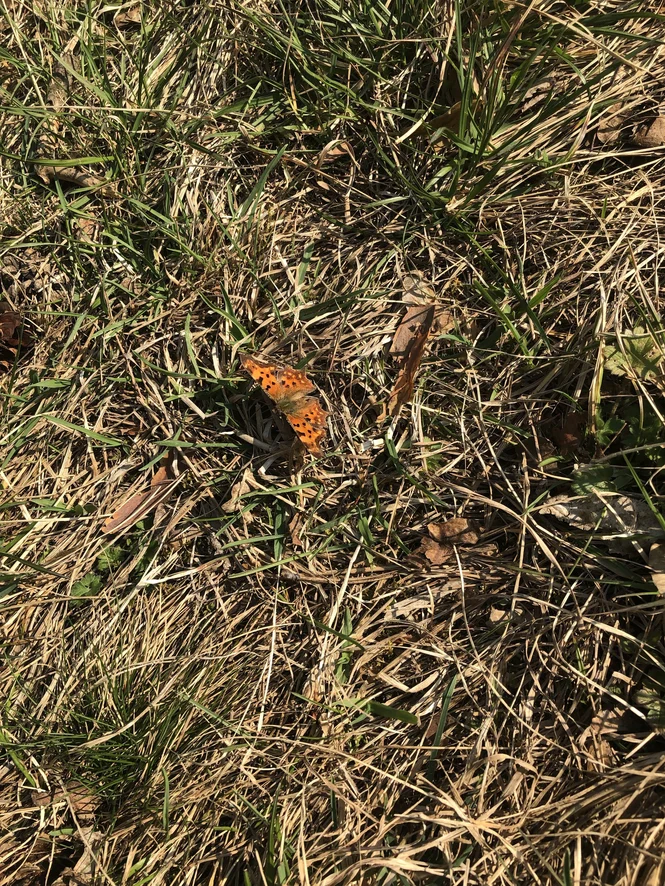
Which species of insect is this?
Polygonia c-album
